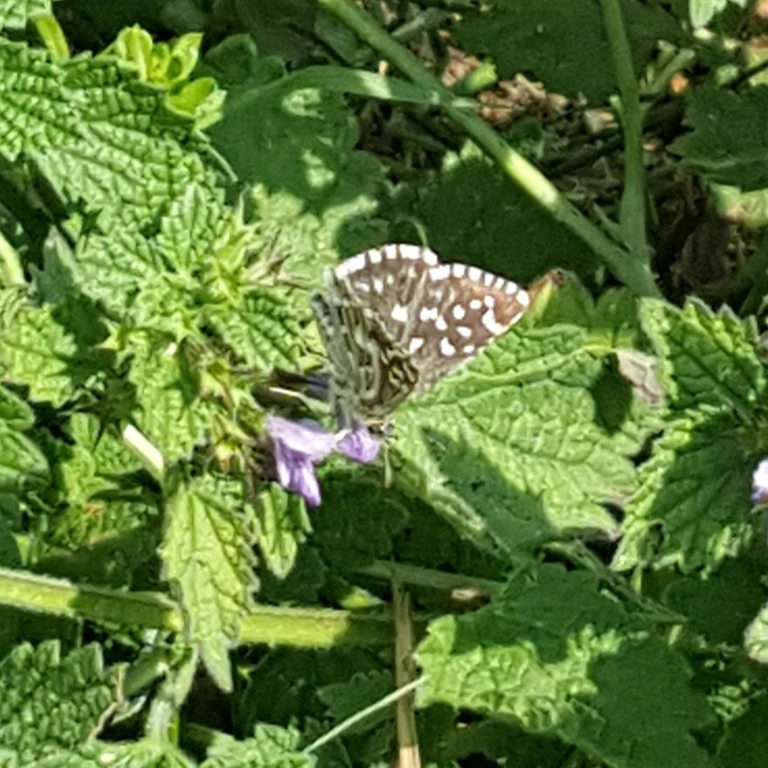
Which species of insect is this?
Pyrgus malvae
